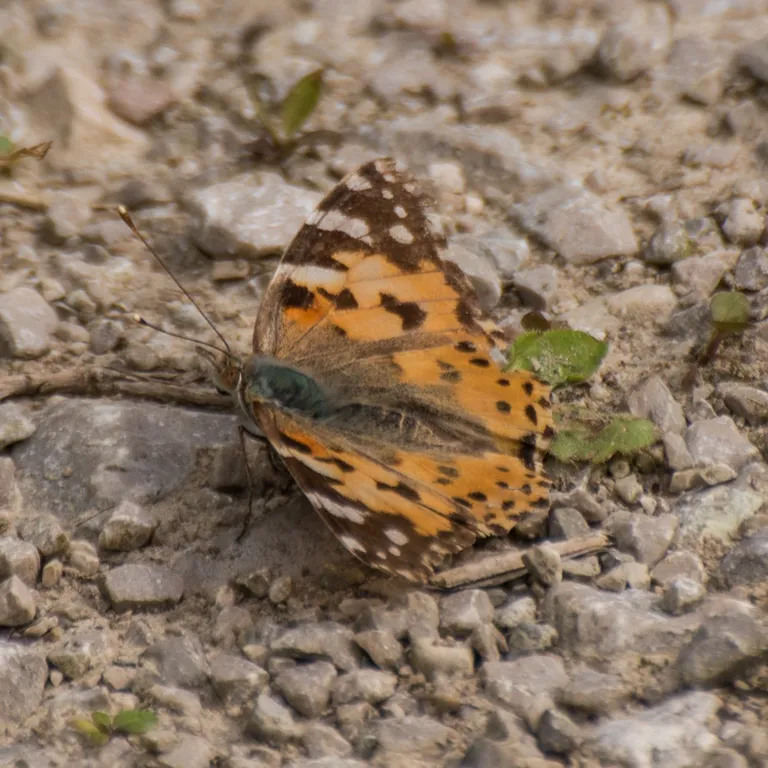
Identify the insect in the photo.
Vanessa cardui
